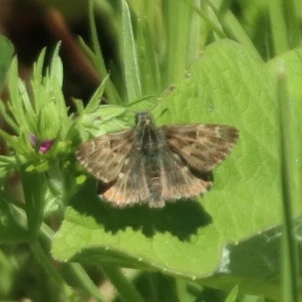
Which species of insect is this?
Carcharodus alceae
